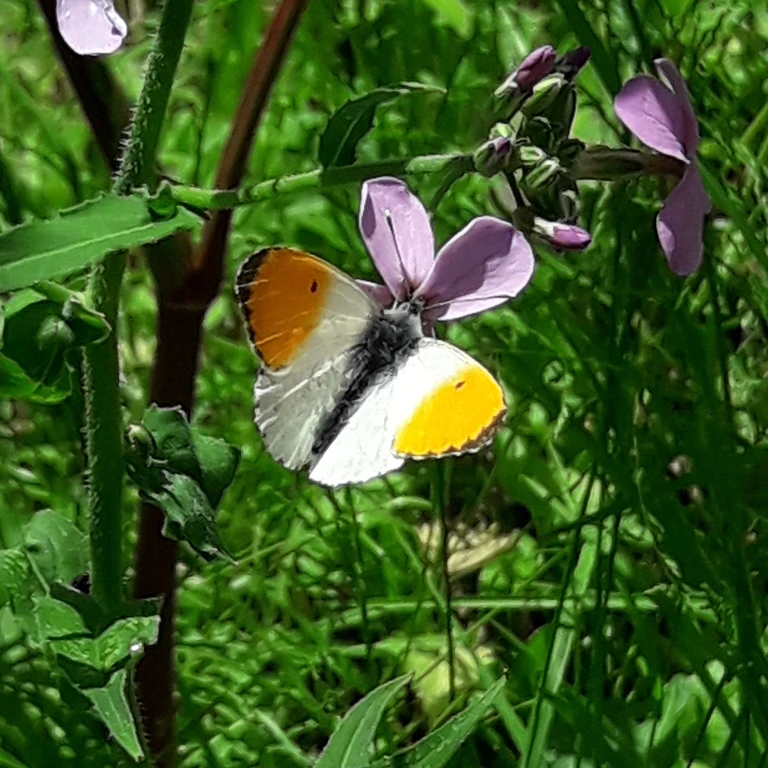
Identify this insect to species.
Anthocharis cardamines
